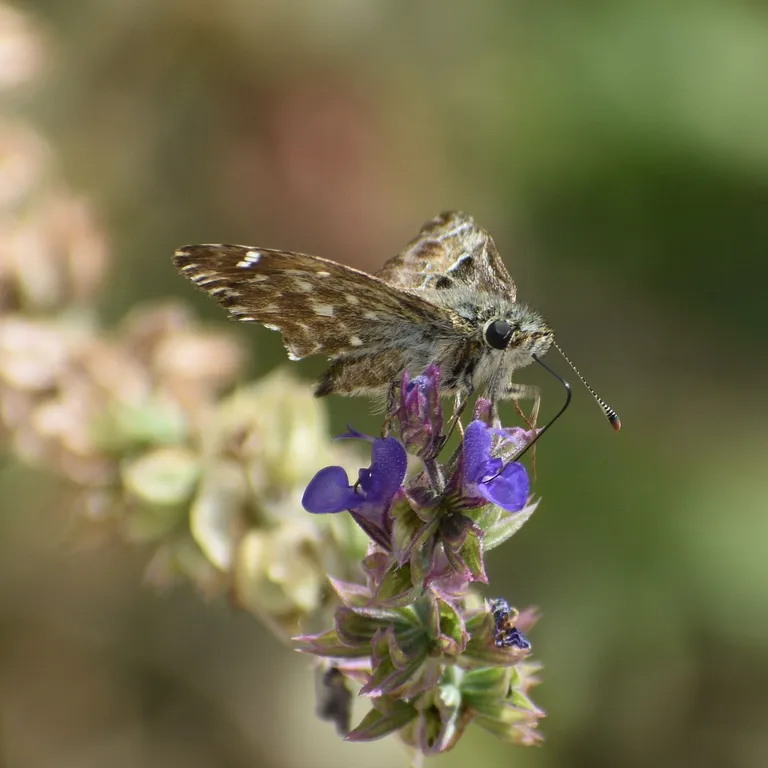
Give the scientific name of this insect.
Carcharodus alceae
